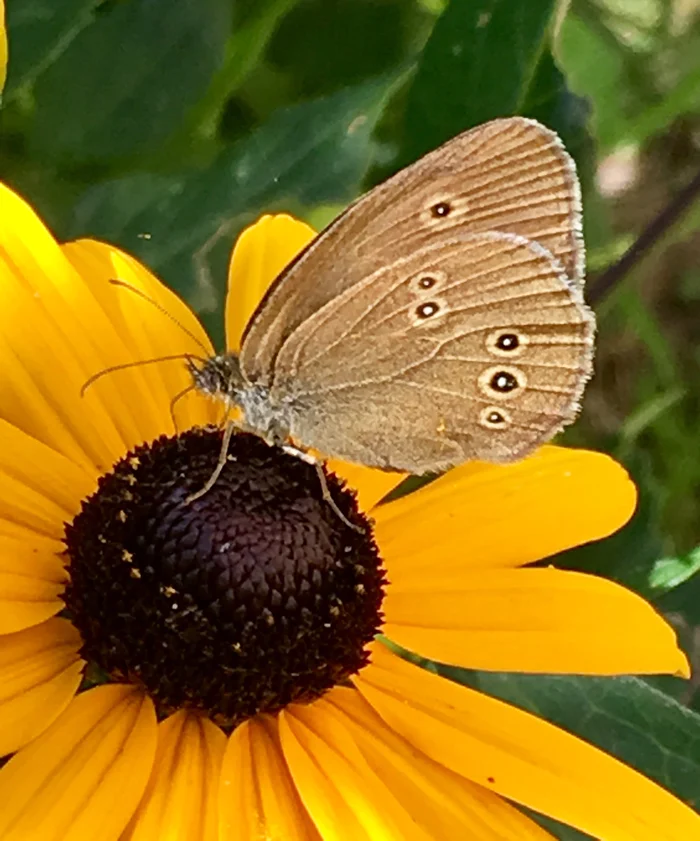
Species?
Aphantopus hyperantus
